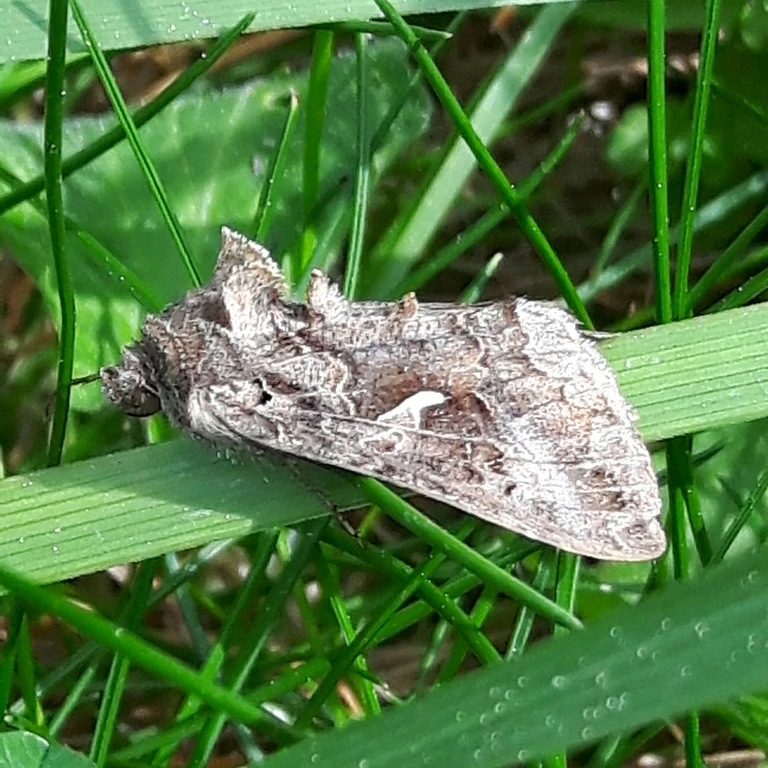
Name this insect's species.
Autographa gamma
